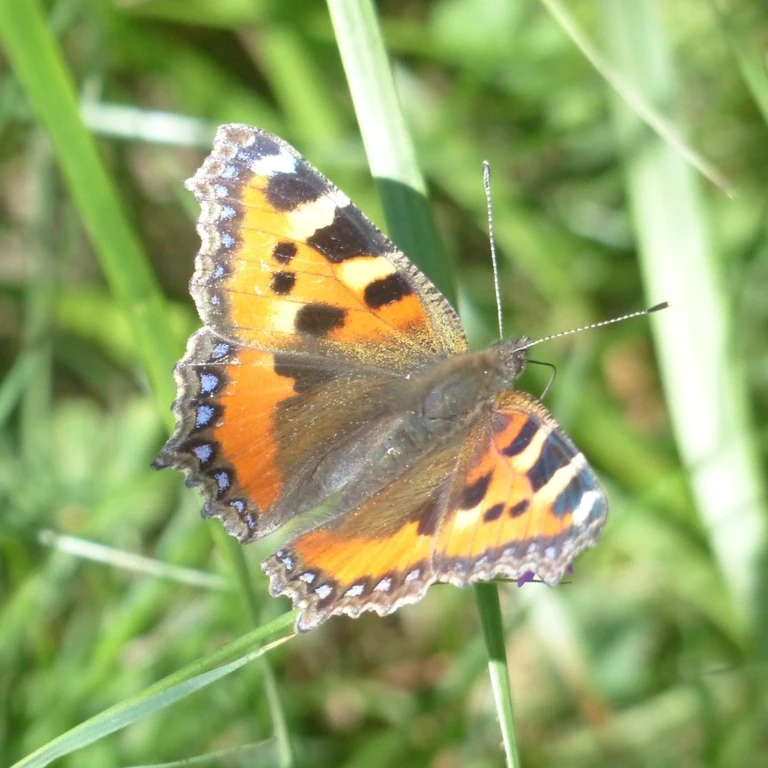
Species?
Aglais urticae
